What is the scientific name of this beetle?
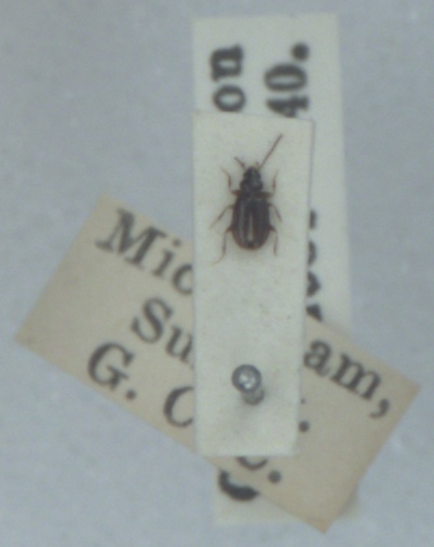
Tachys bistriatus
